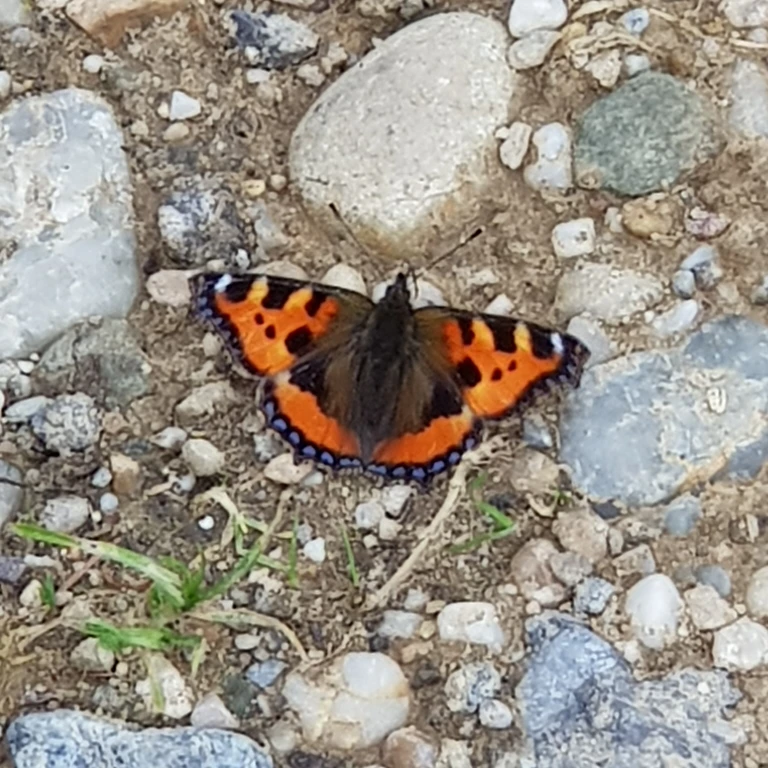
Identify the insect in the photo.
Aglais urticae
